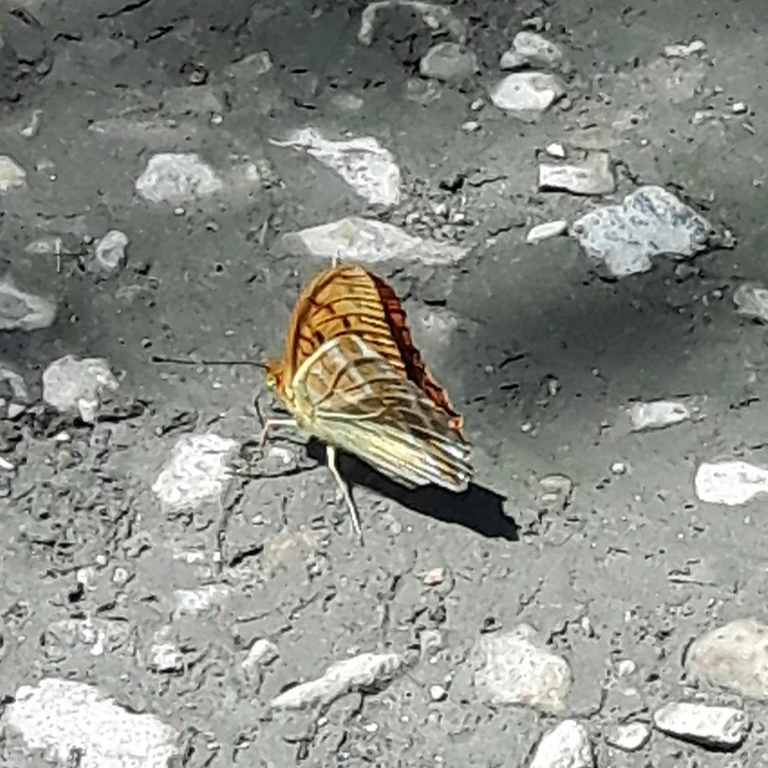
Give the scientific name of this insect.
Argynnis paphia
